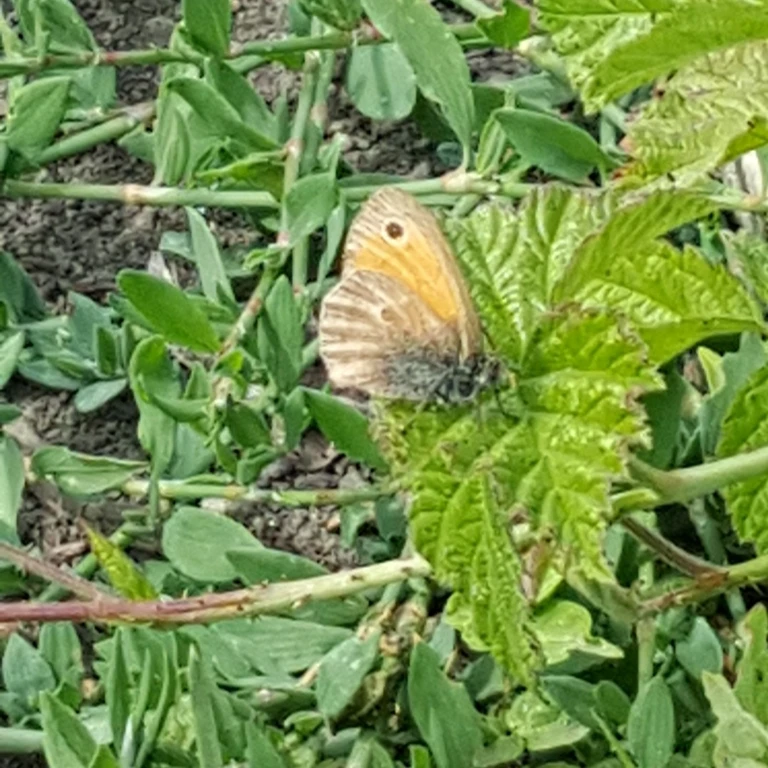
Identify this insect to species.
Coenonympha pamphilus
